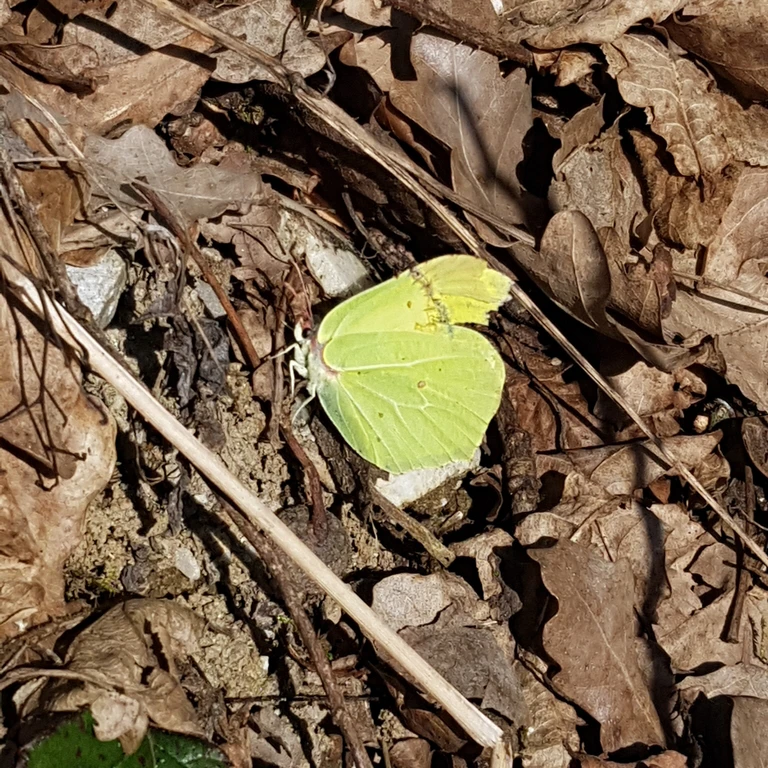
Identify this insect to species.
Gonepteryx rhamni
